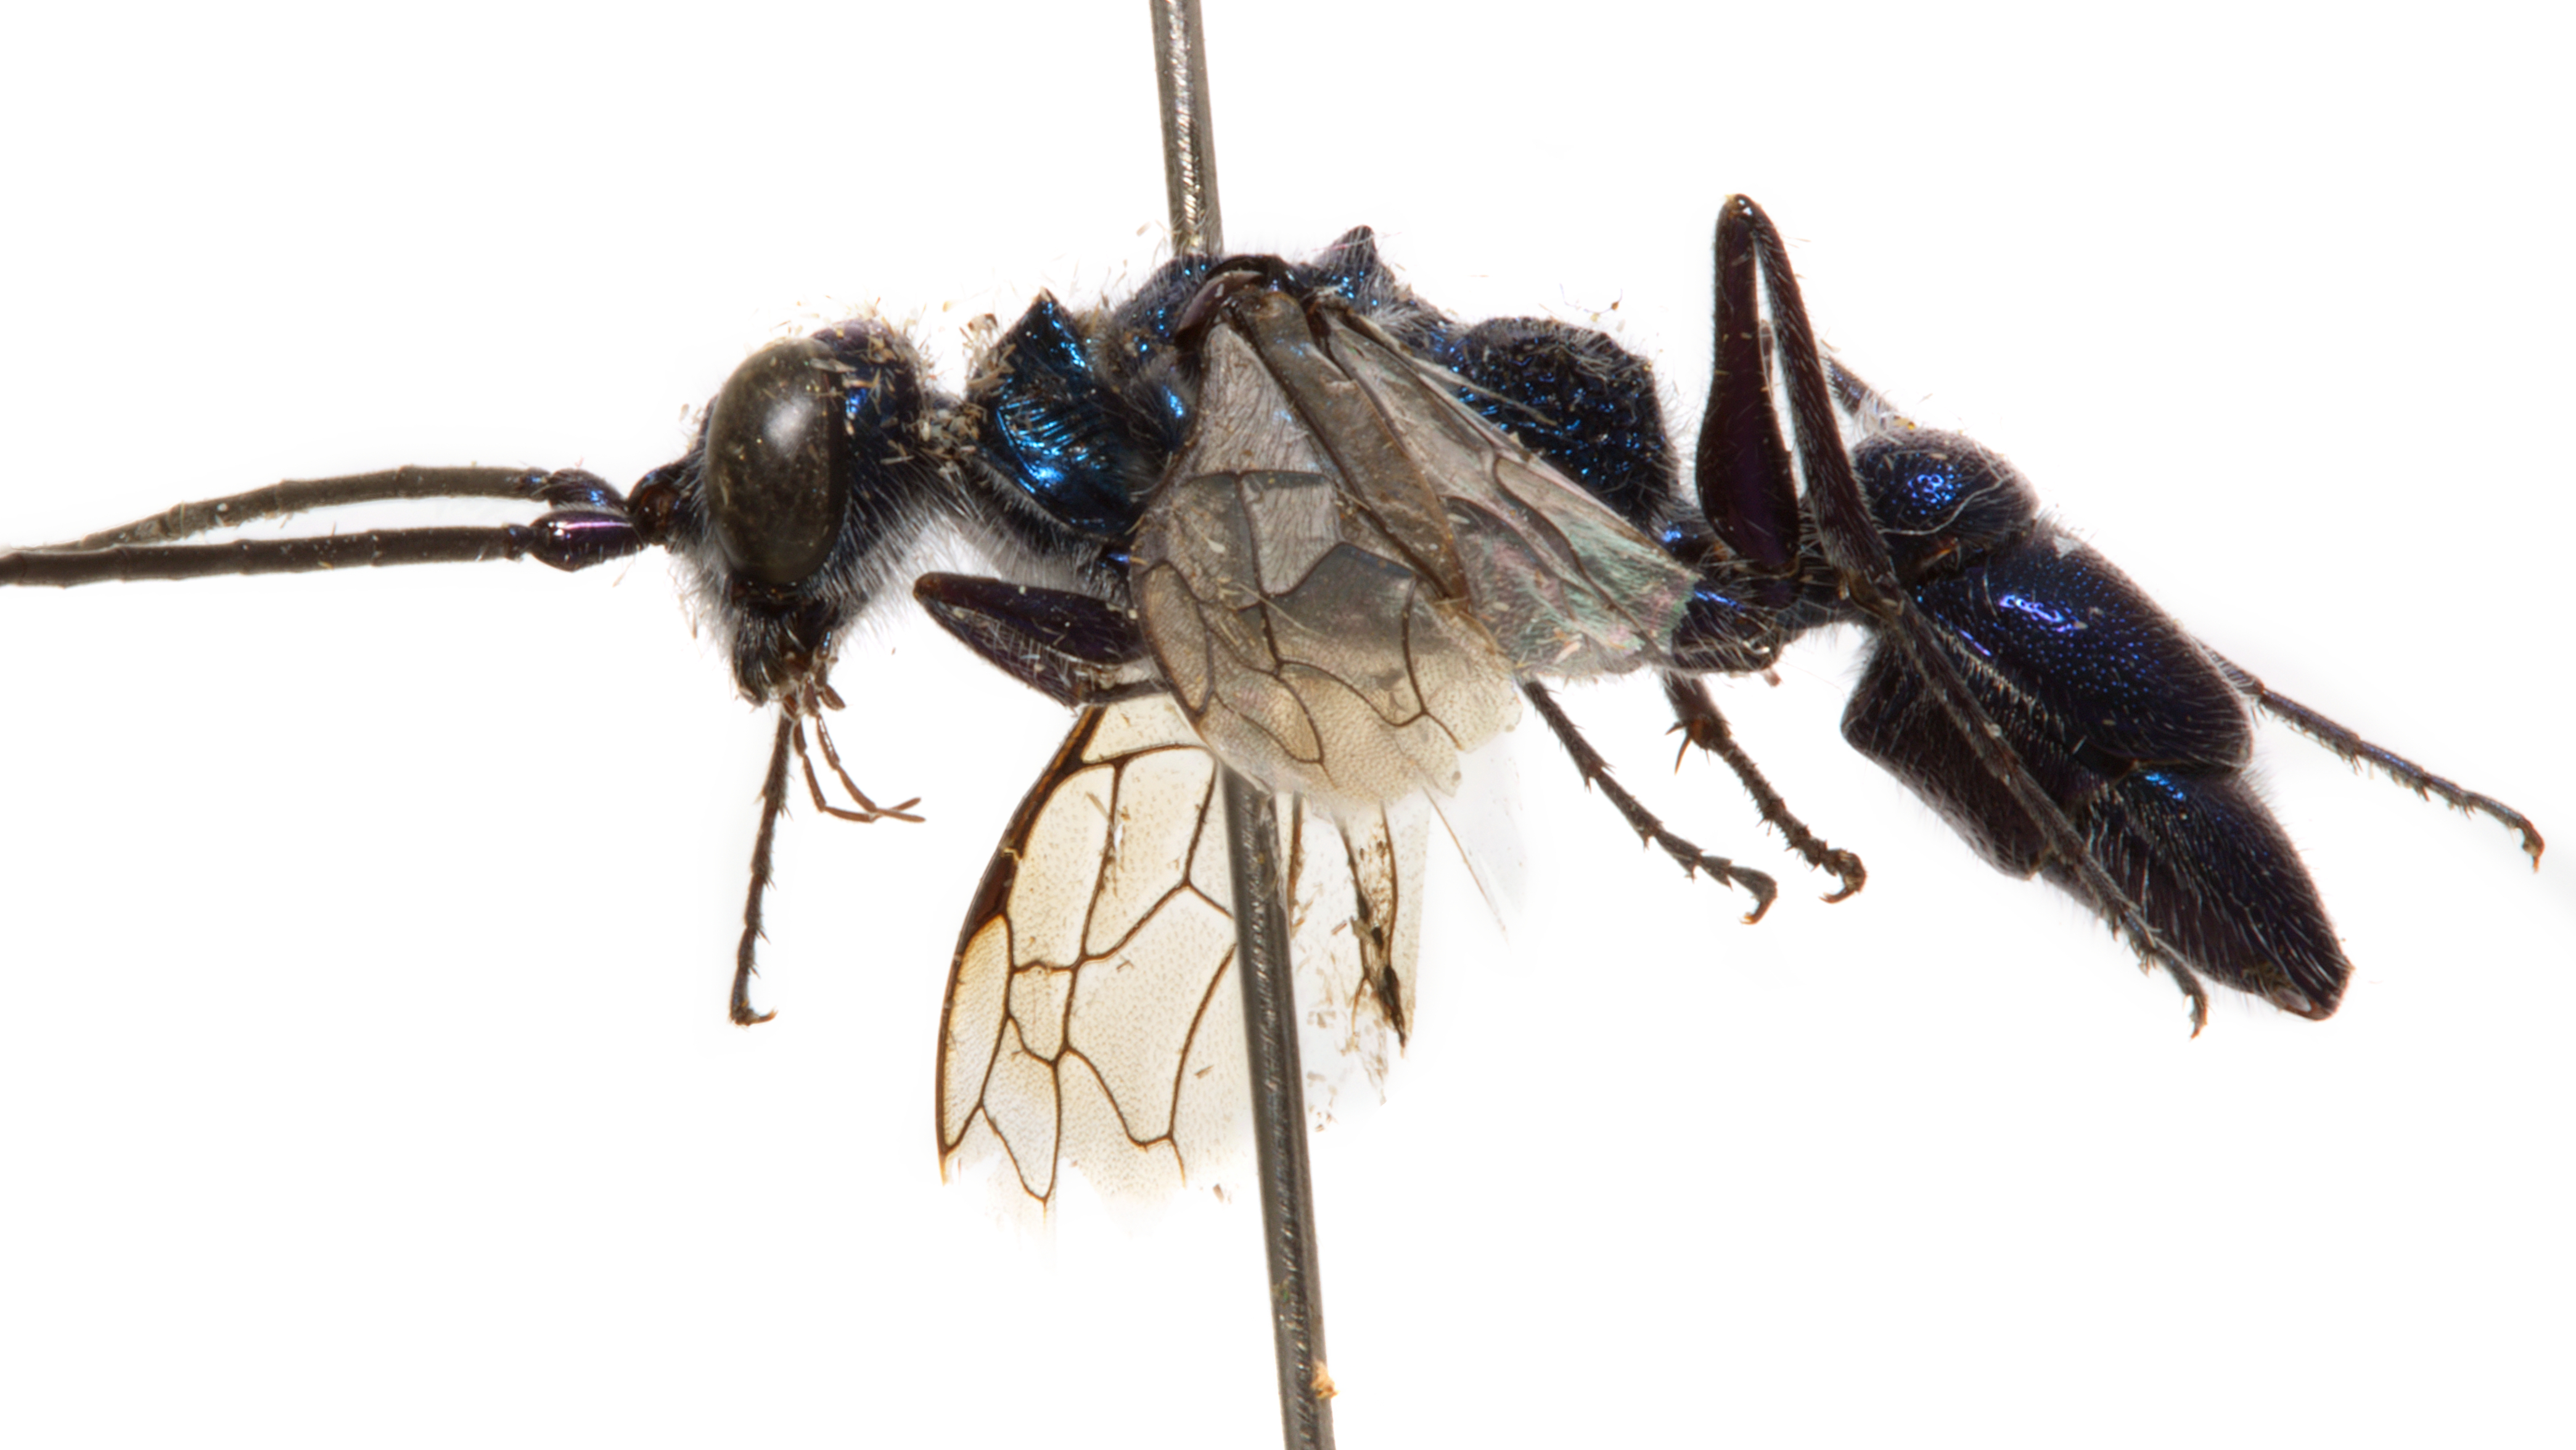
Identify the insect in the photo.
Trirogma caerulea
